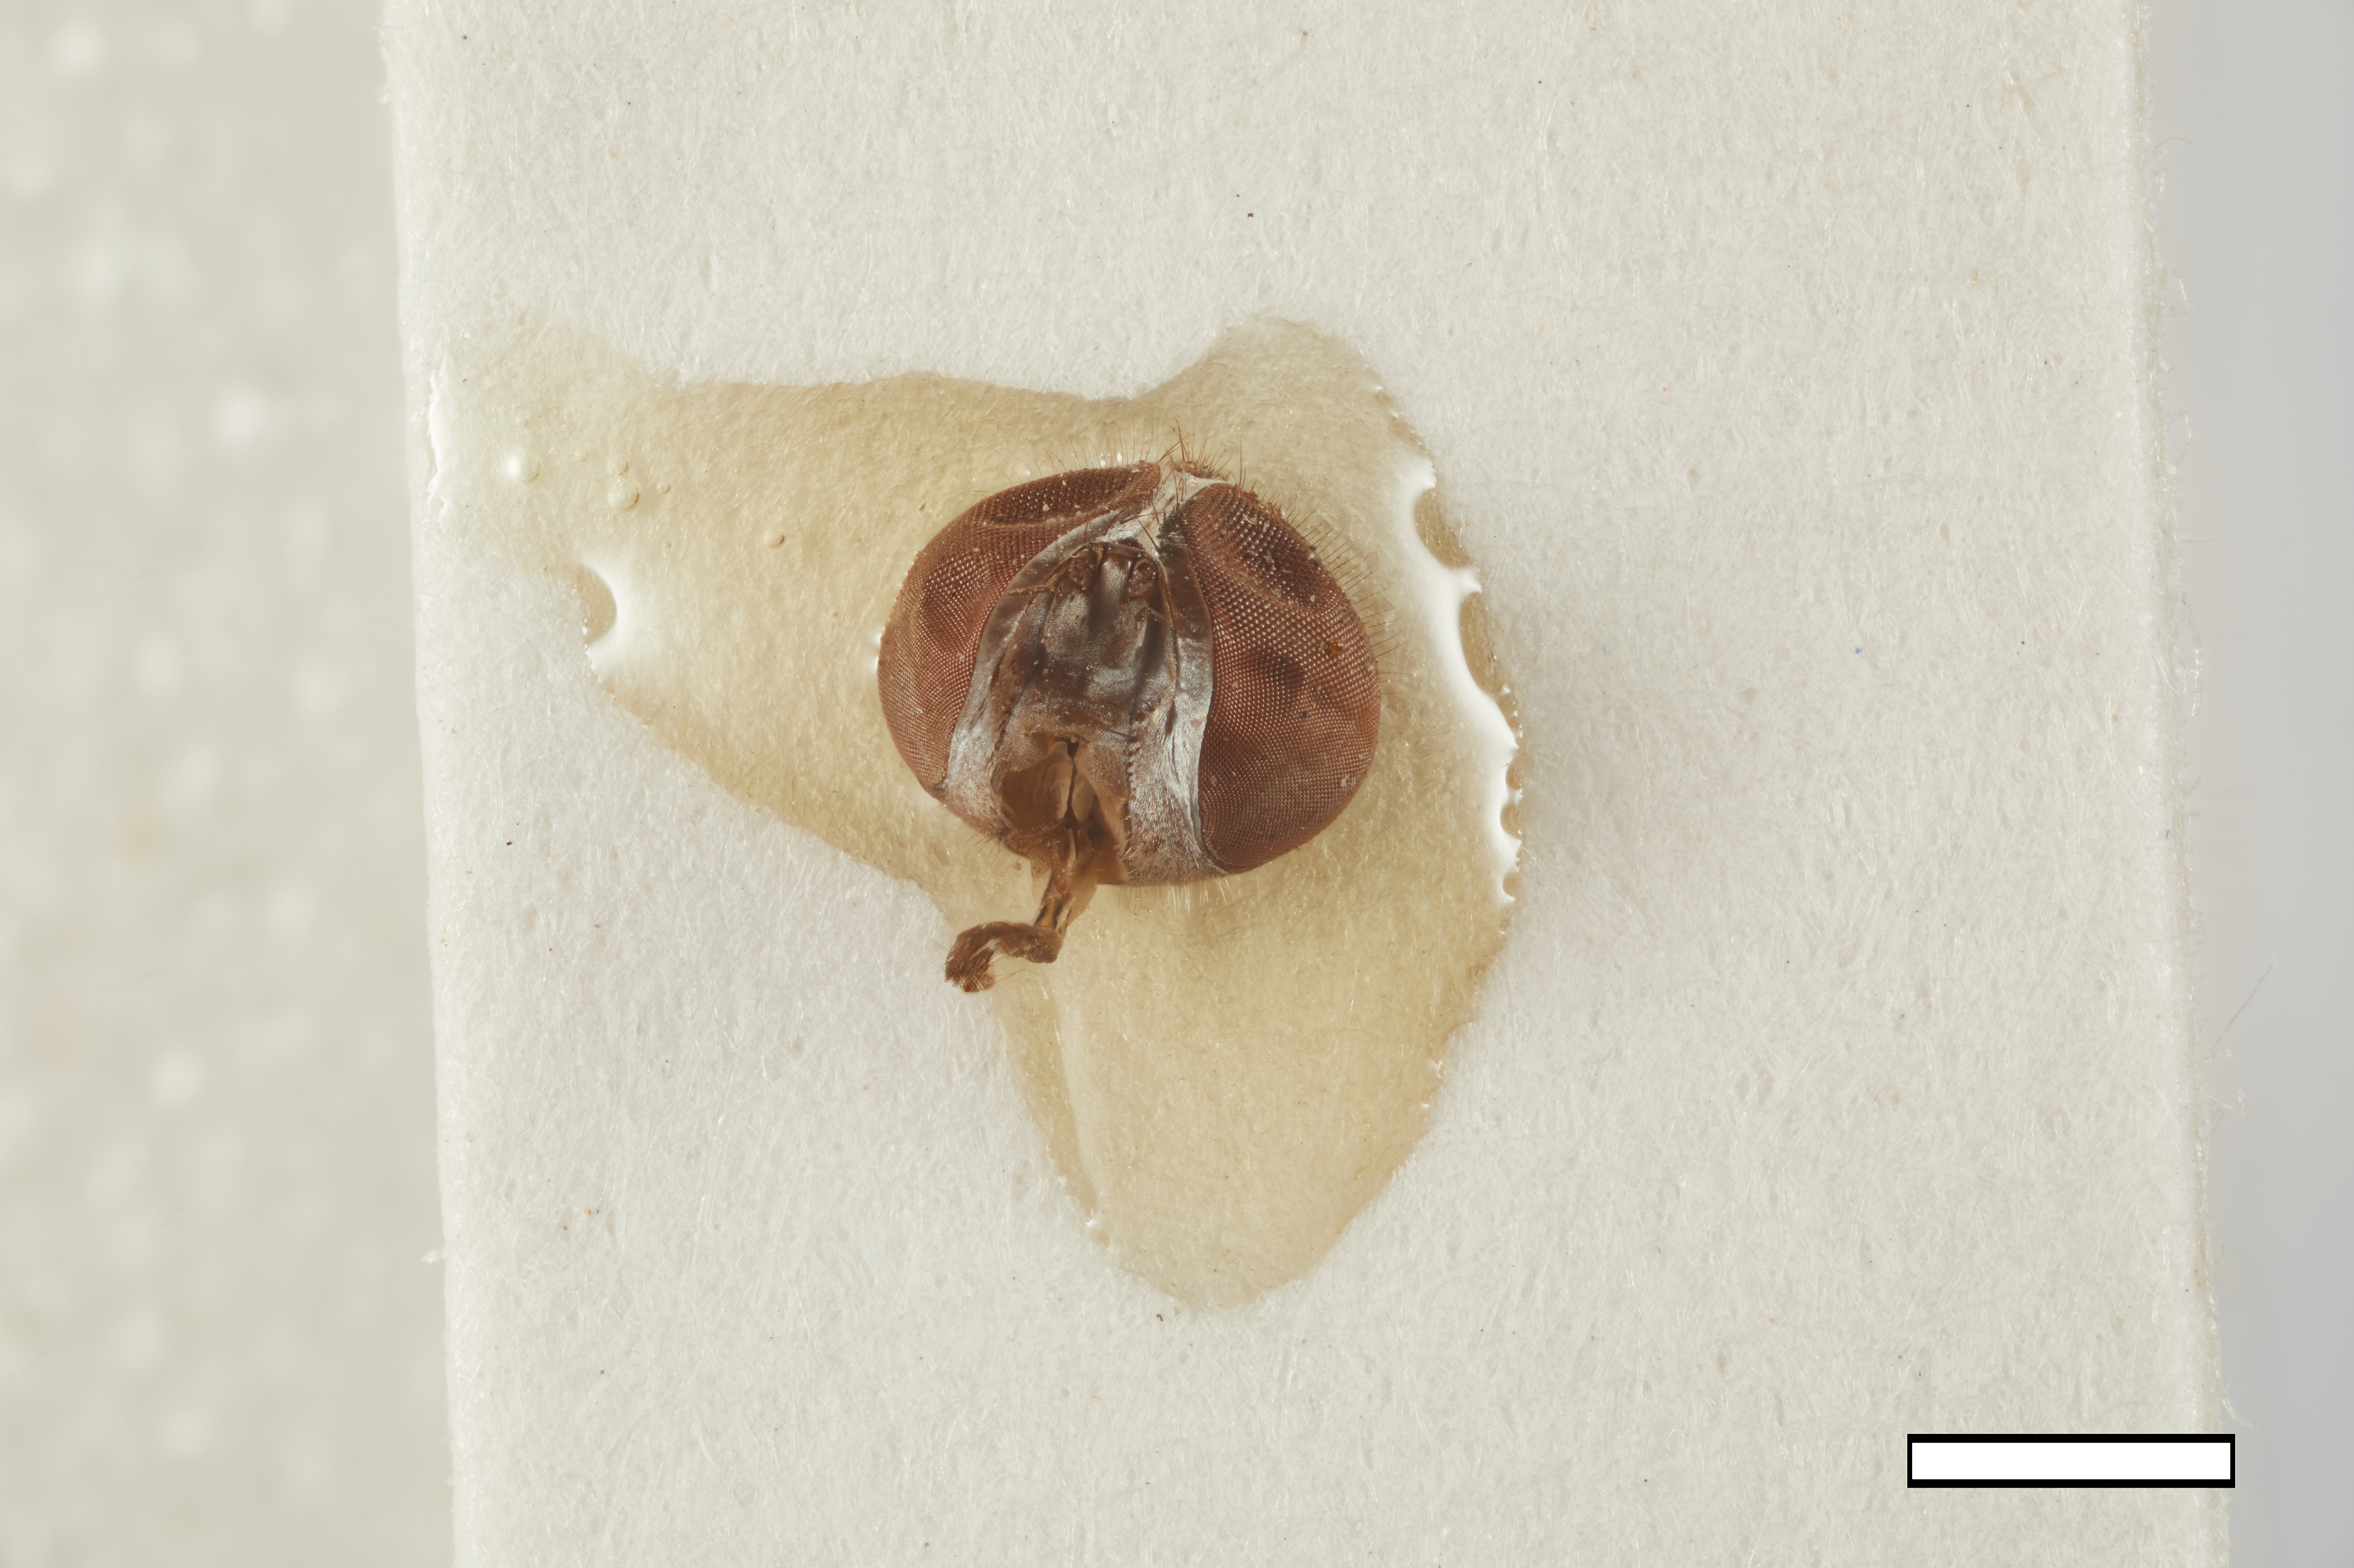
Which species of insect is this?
Hyalomyia aldrichii
